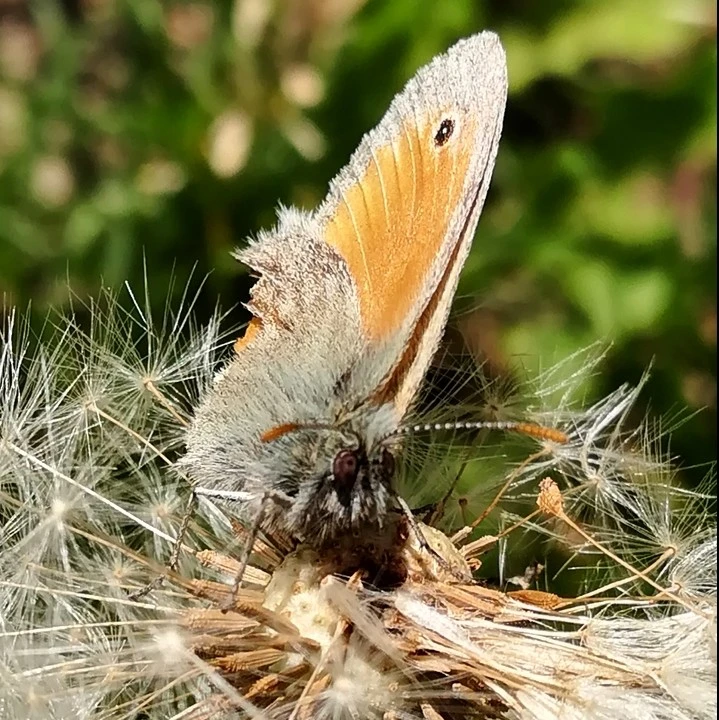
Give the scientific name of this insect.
Coenonympha pamphilus
